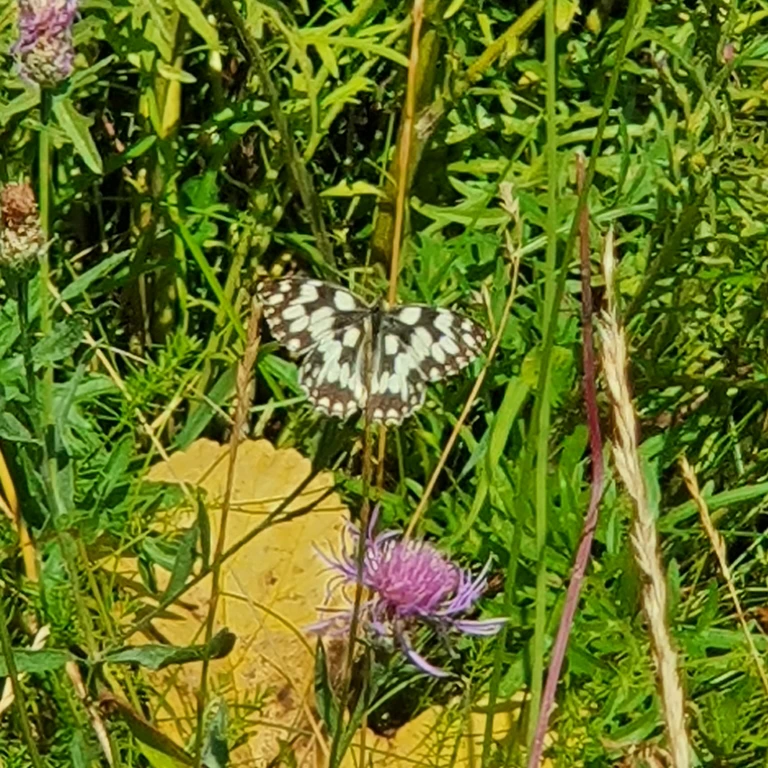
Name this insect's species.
Melanargia galathea
